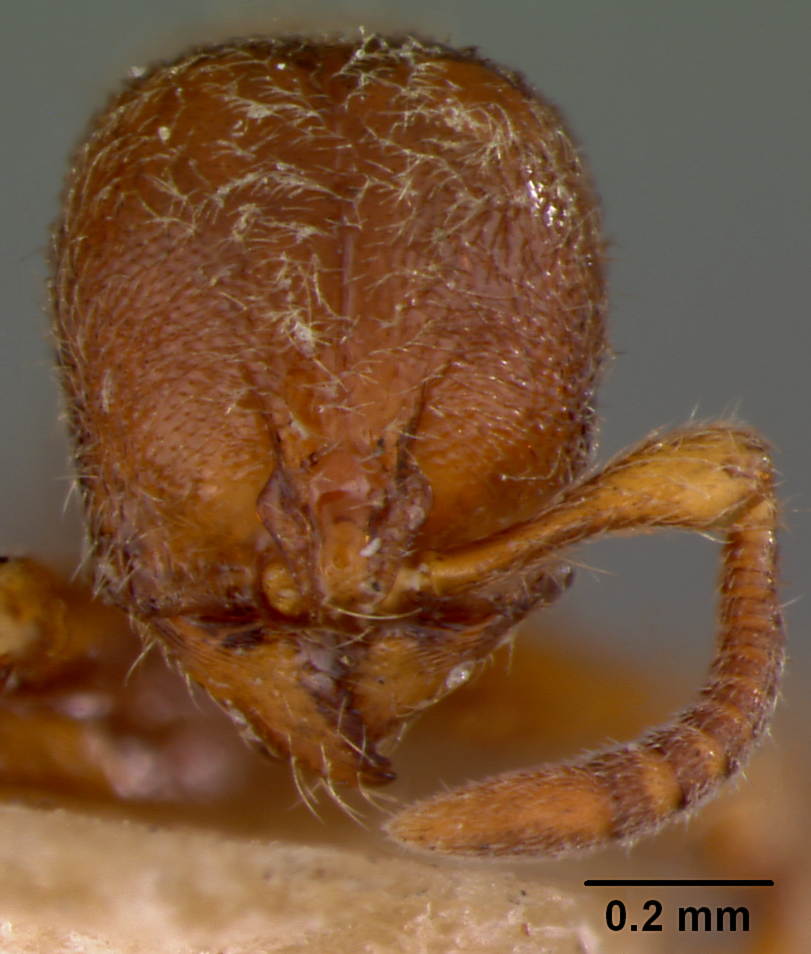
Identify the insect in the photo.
Proceratium mancum
